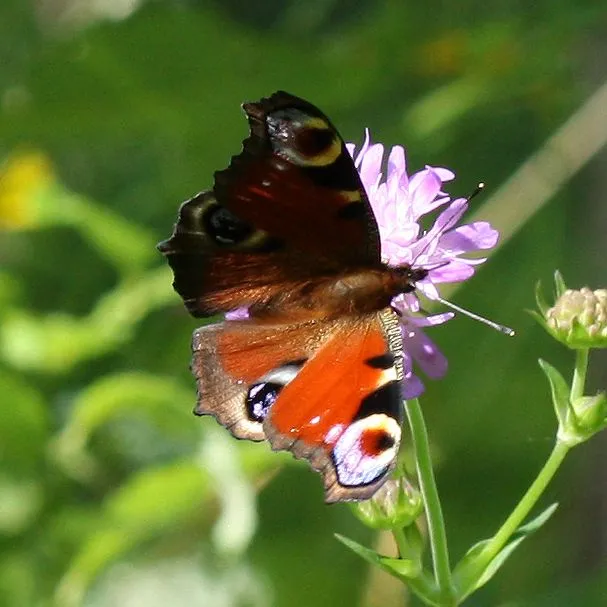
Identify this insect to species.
Aglais io
